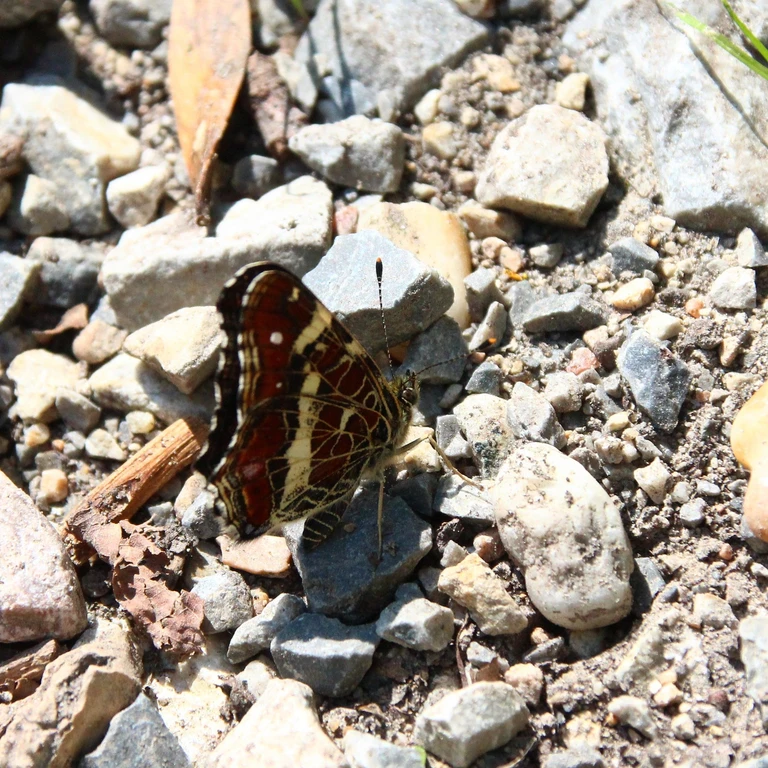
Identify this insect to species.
Araschnia levana
